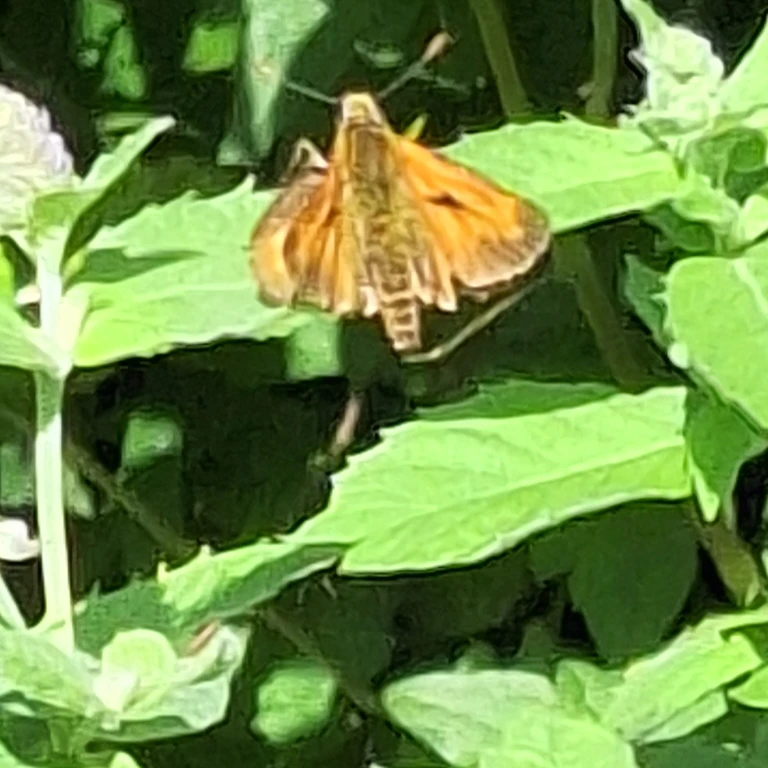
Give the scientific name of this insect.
Ochlodes sylvanus (also Ochlodes venata)
